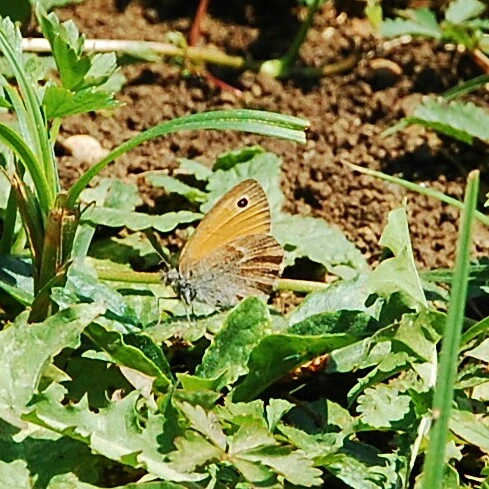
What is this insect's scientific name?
Coenonympha pamphilus
